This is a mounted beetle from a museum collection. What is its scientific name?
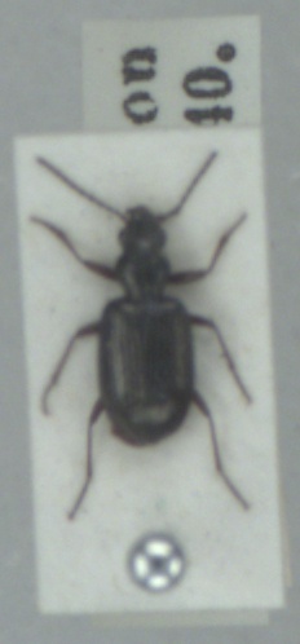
Bembidion punctulatum
